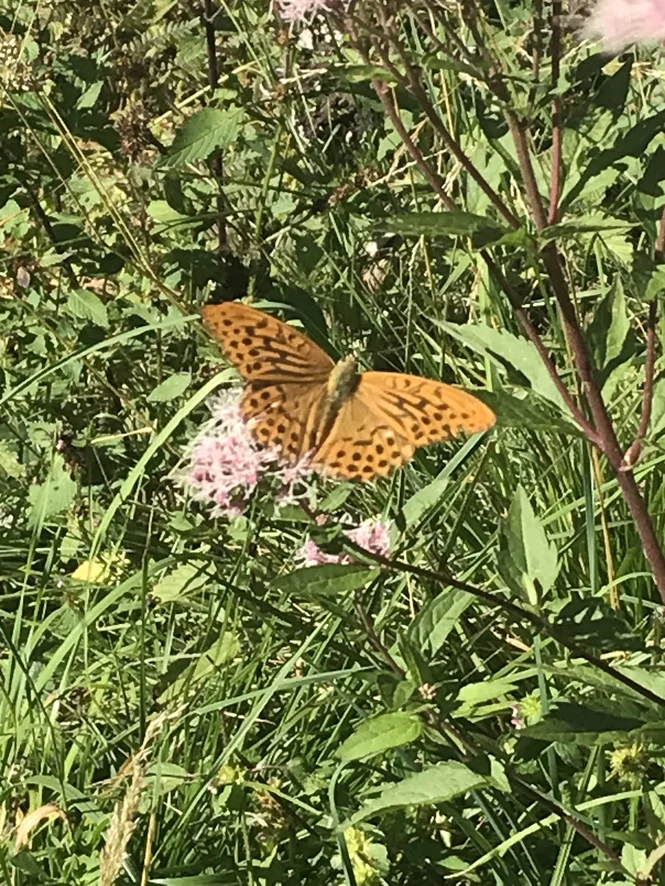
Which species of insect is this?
Argynnis paphia
